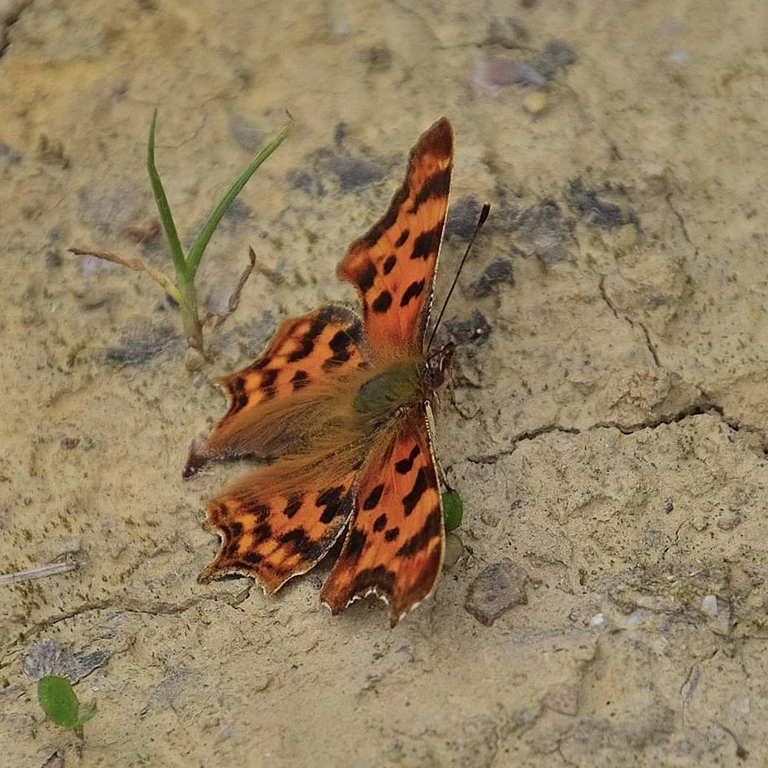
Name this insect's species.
Polygonia c-album
